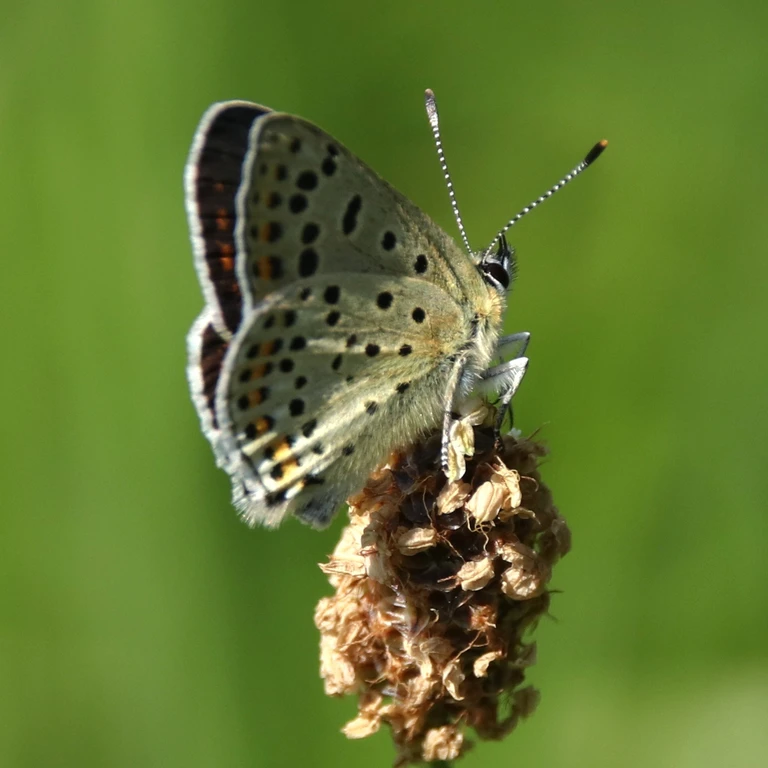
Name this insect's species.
Lycaena tityrus (also Loweia tityrus)
